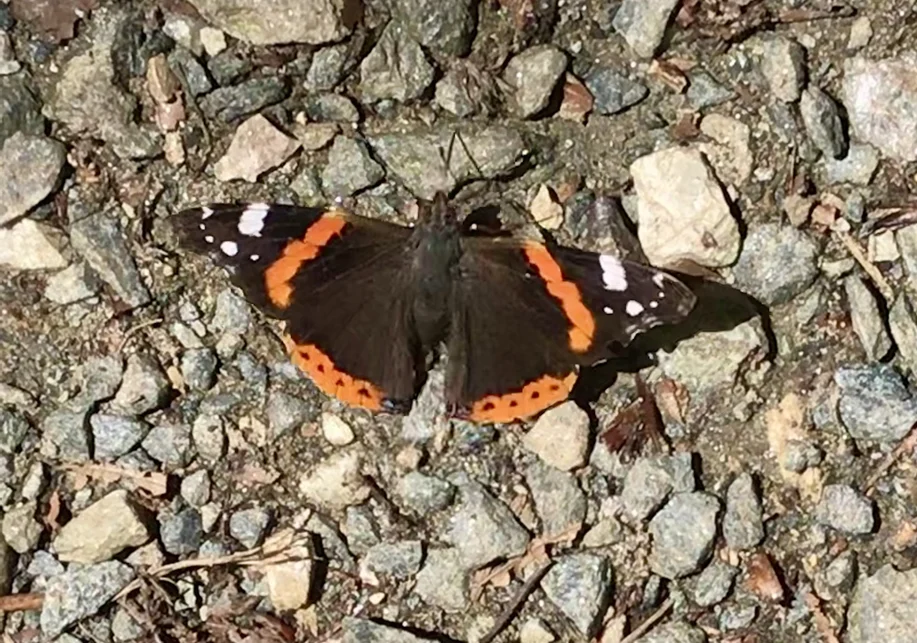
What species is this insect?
Vanessa atalanta
